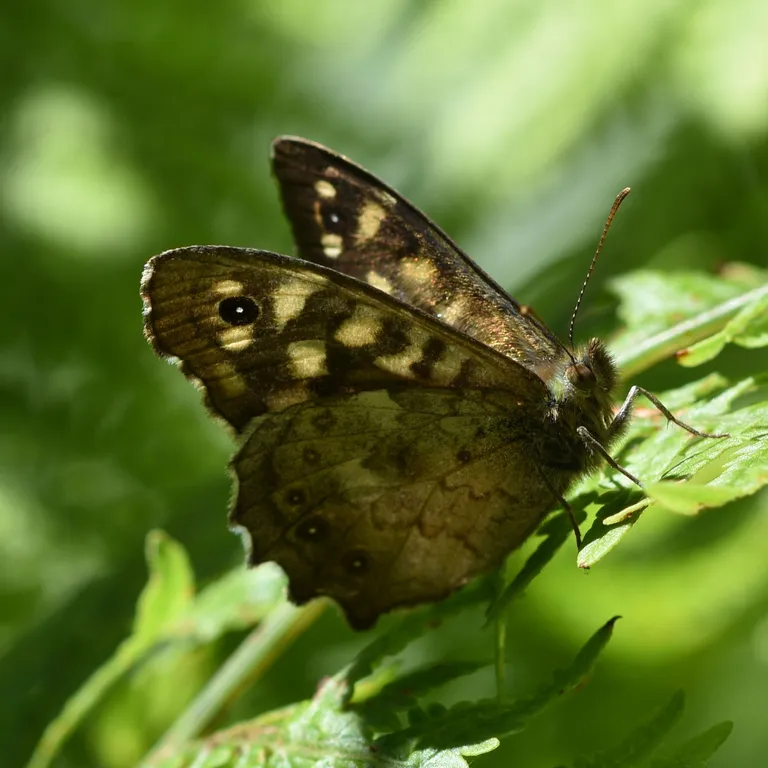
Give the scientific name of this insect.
Pararge aegeria
